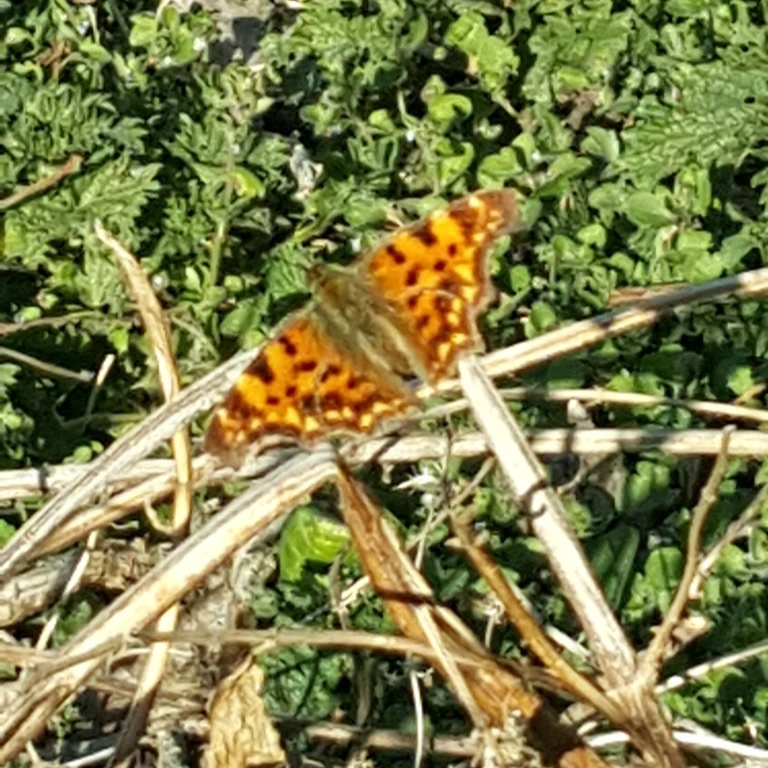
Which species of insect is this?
Polygonia c-album
